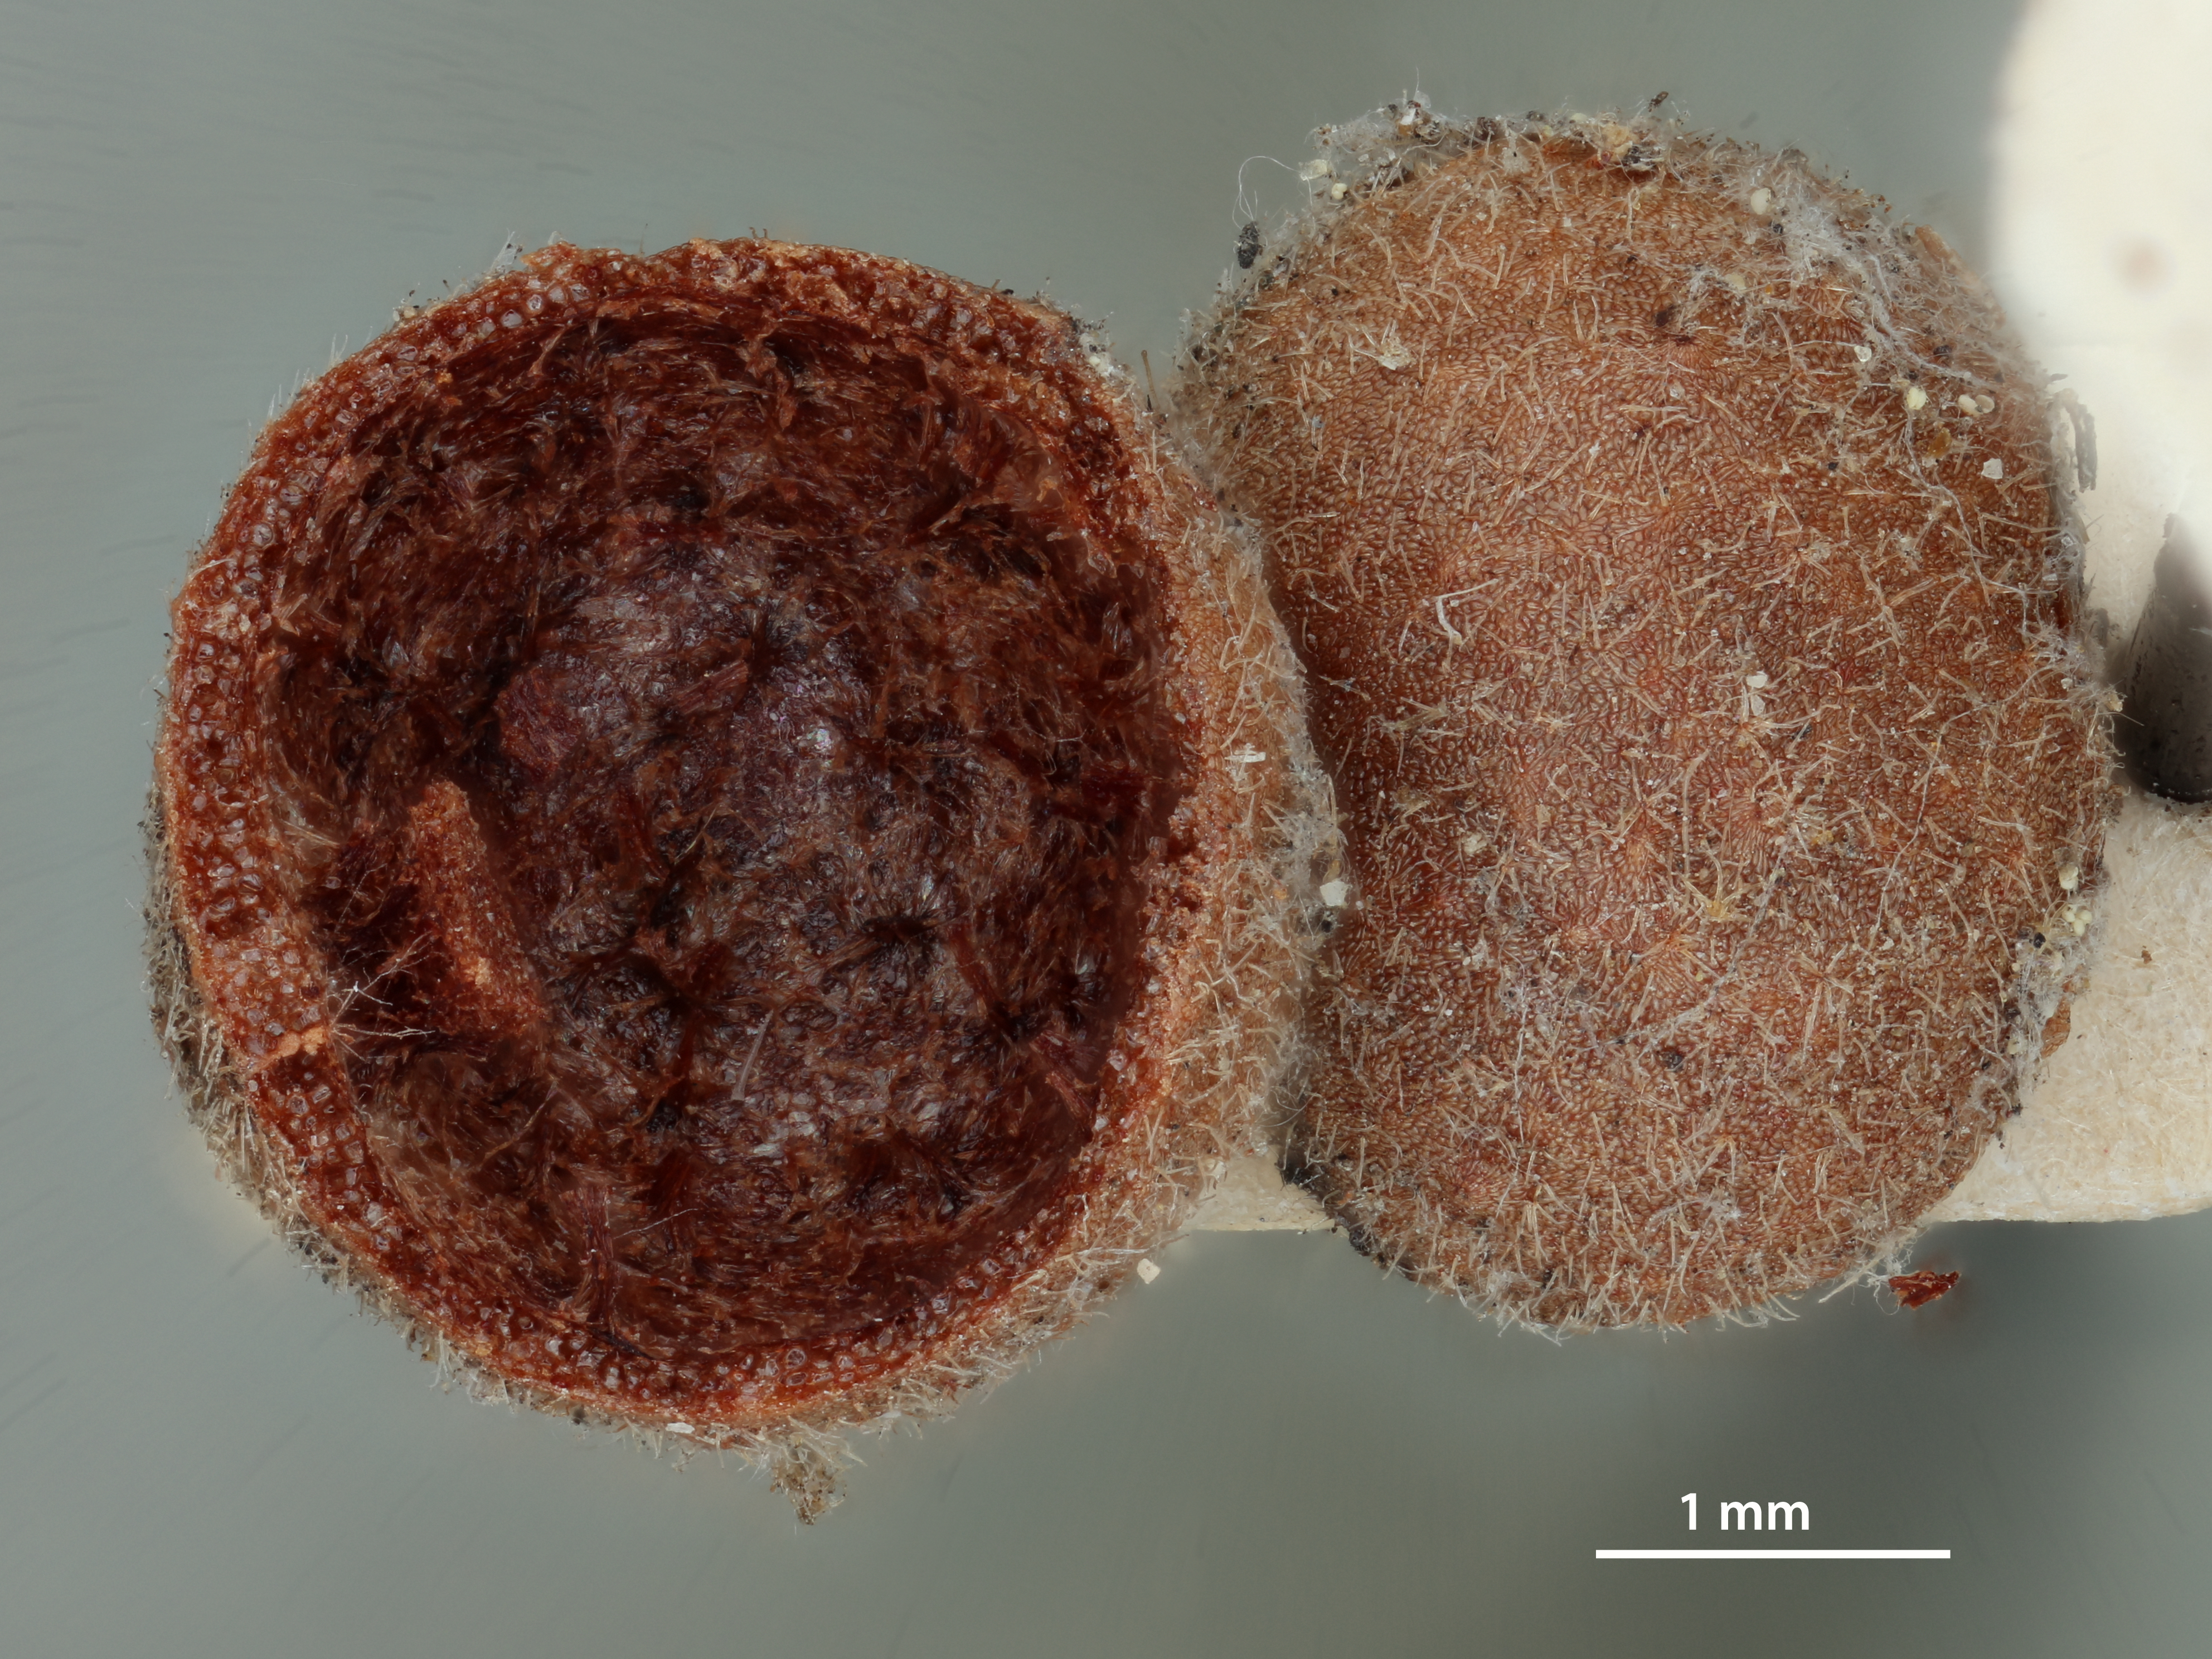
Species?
Trichoteras rotundula
